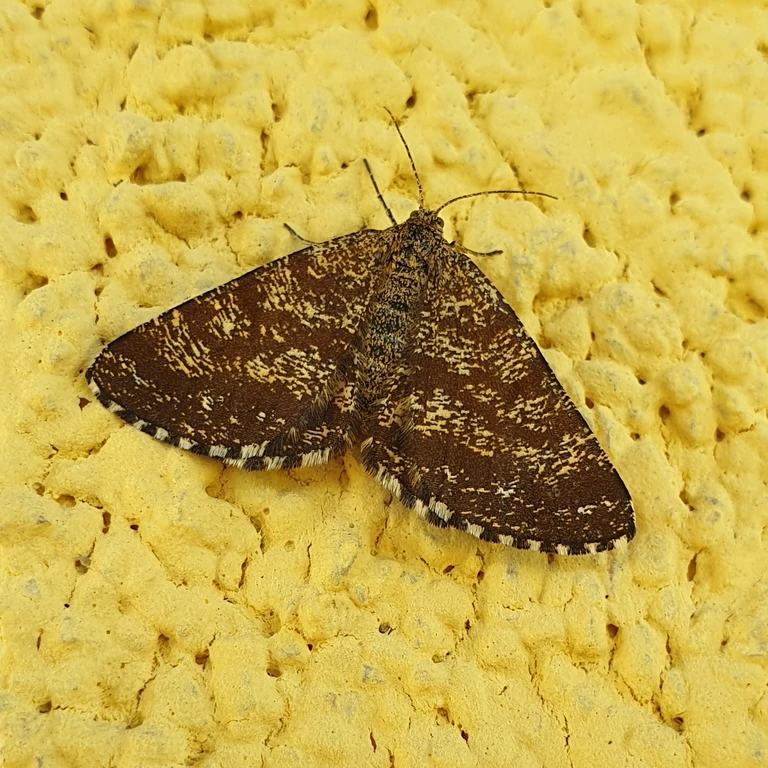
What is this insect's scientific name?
Ematurga atomaria
